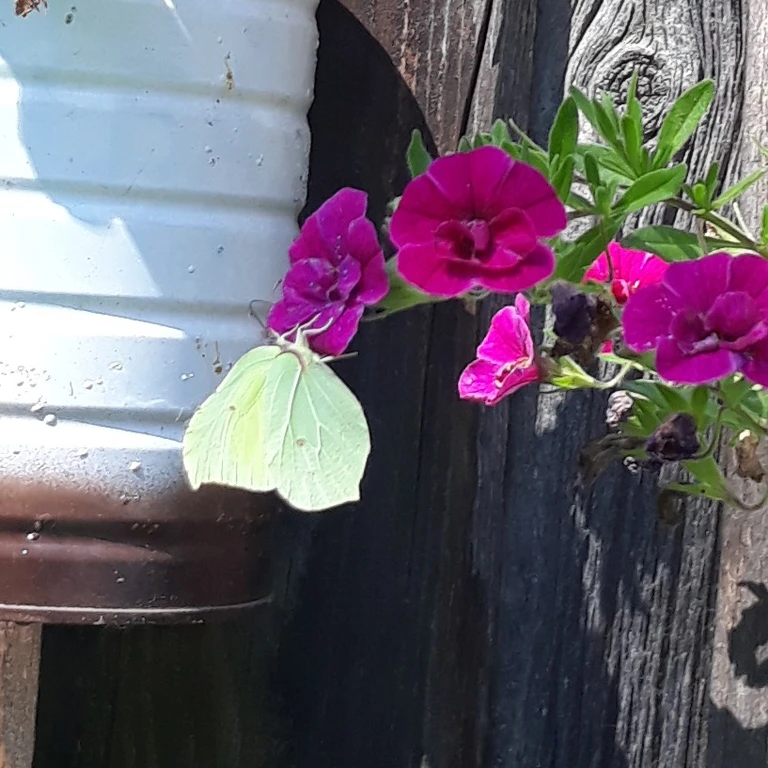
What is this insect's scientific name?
Gonepteryx rhamni
